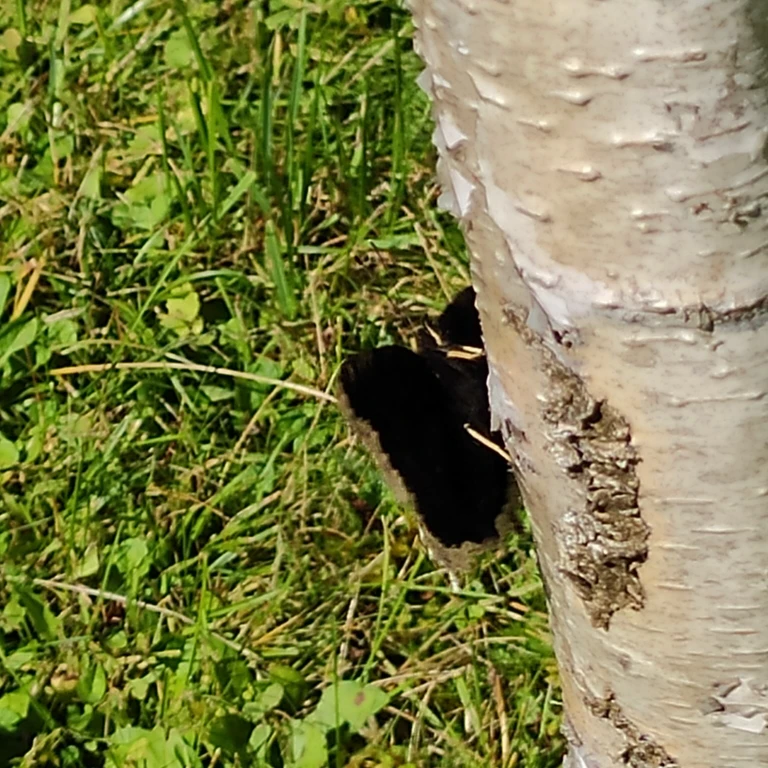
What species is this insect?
Nymphalis antiopa
